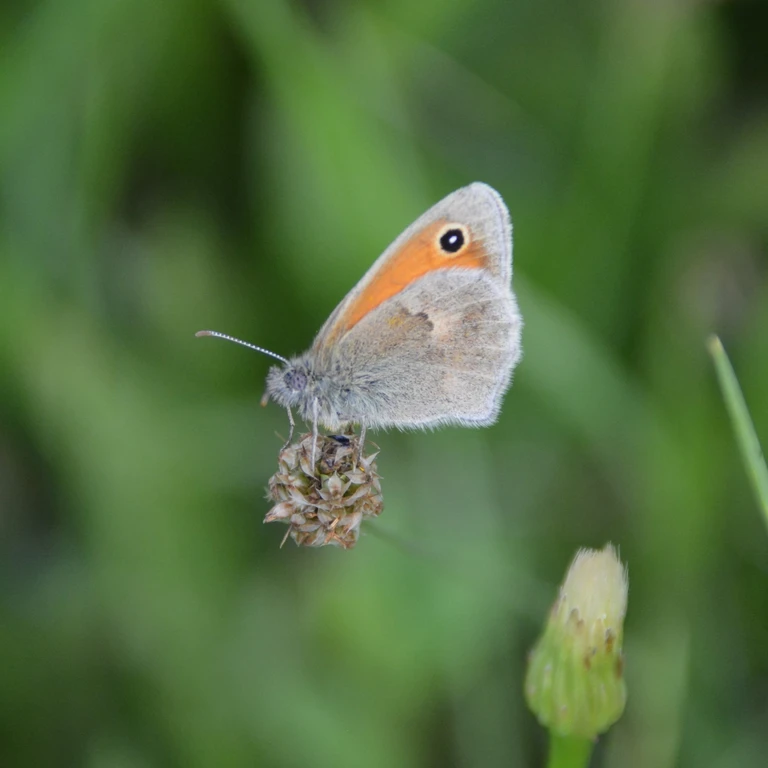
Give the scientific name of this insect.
Coenonympha pamphilus
